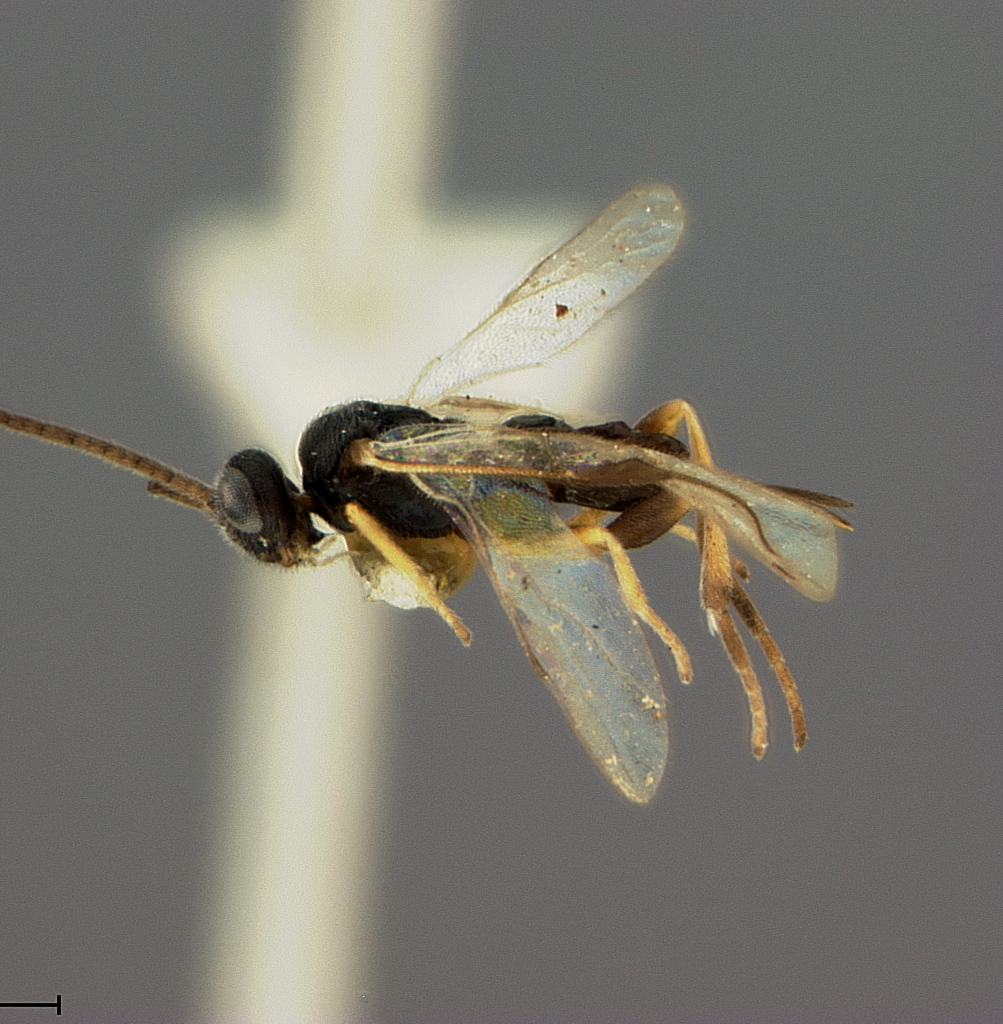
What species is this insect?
Pseudapanteles agilis
